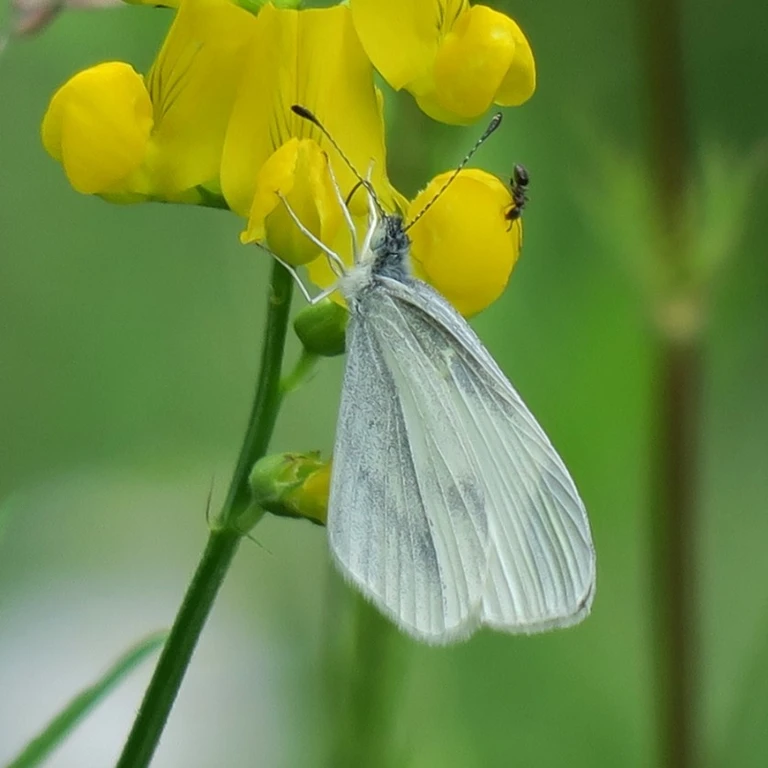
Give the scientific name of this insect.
Leptidea sinapis/juvernica
